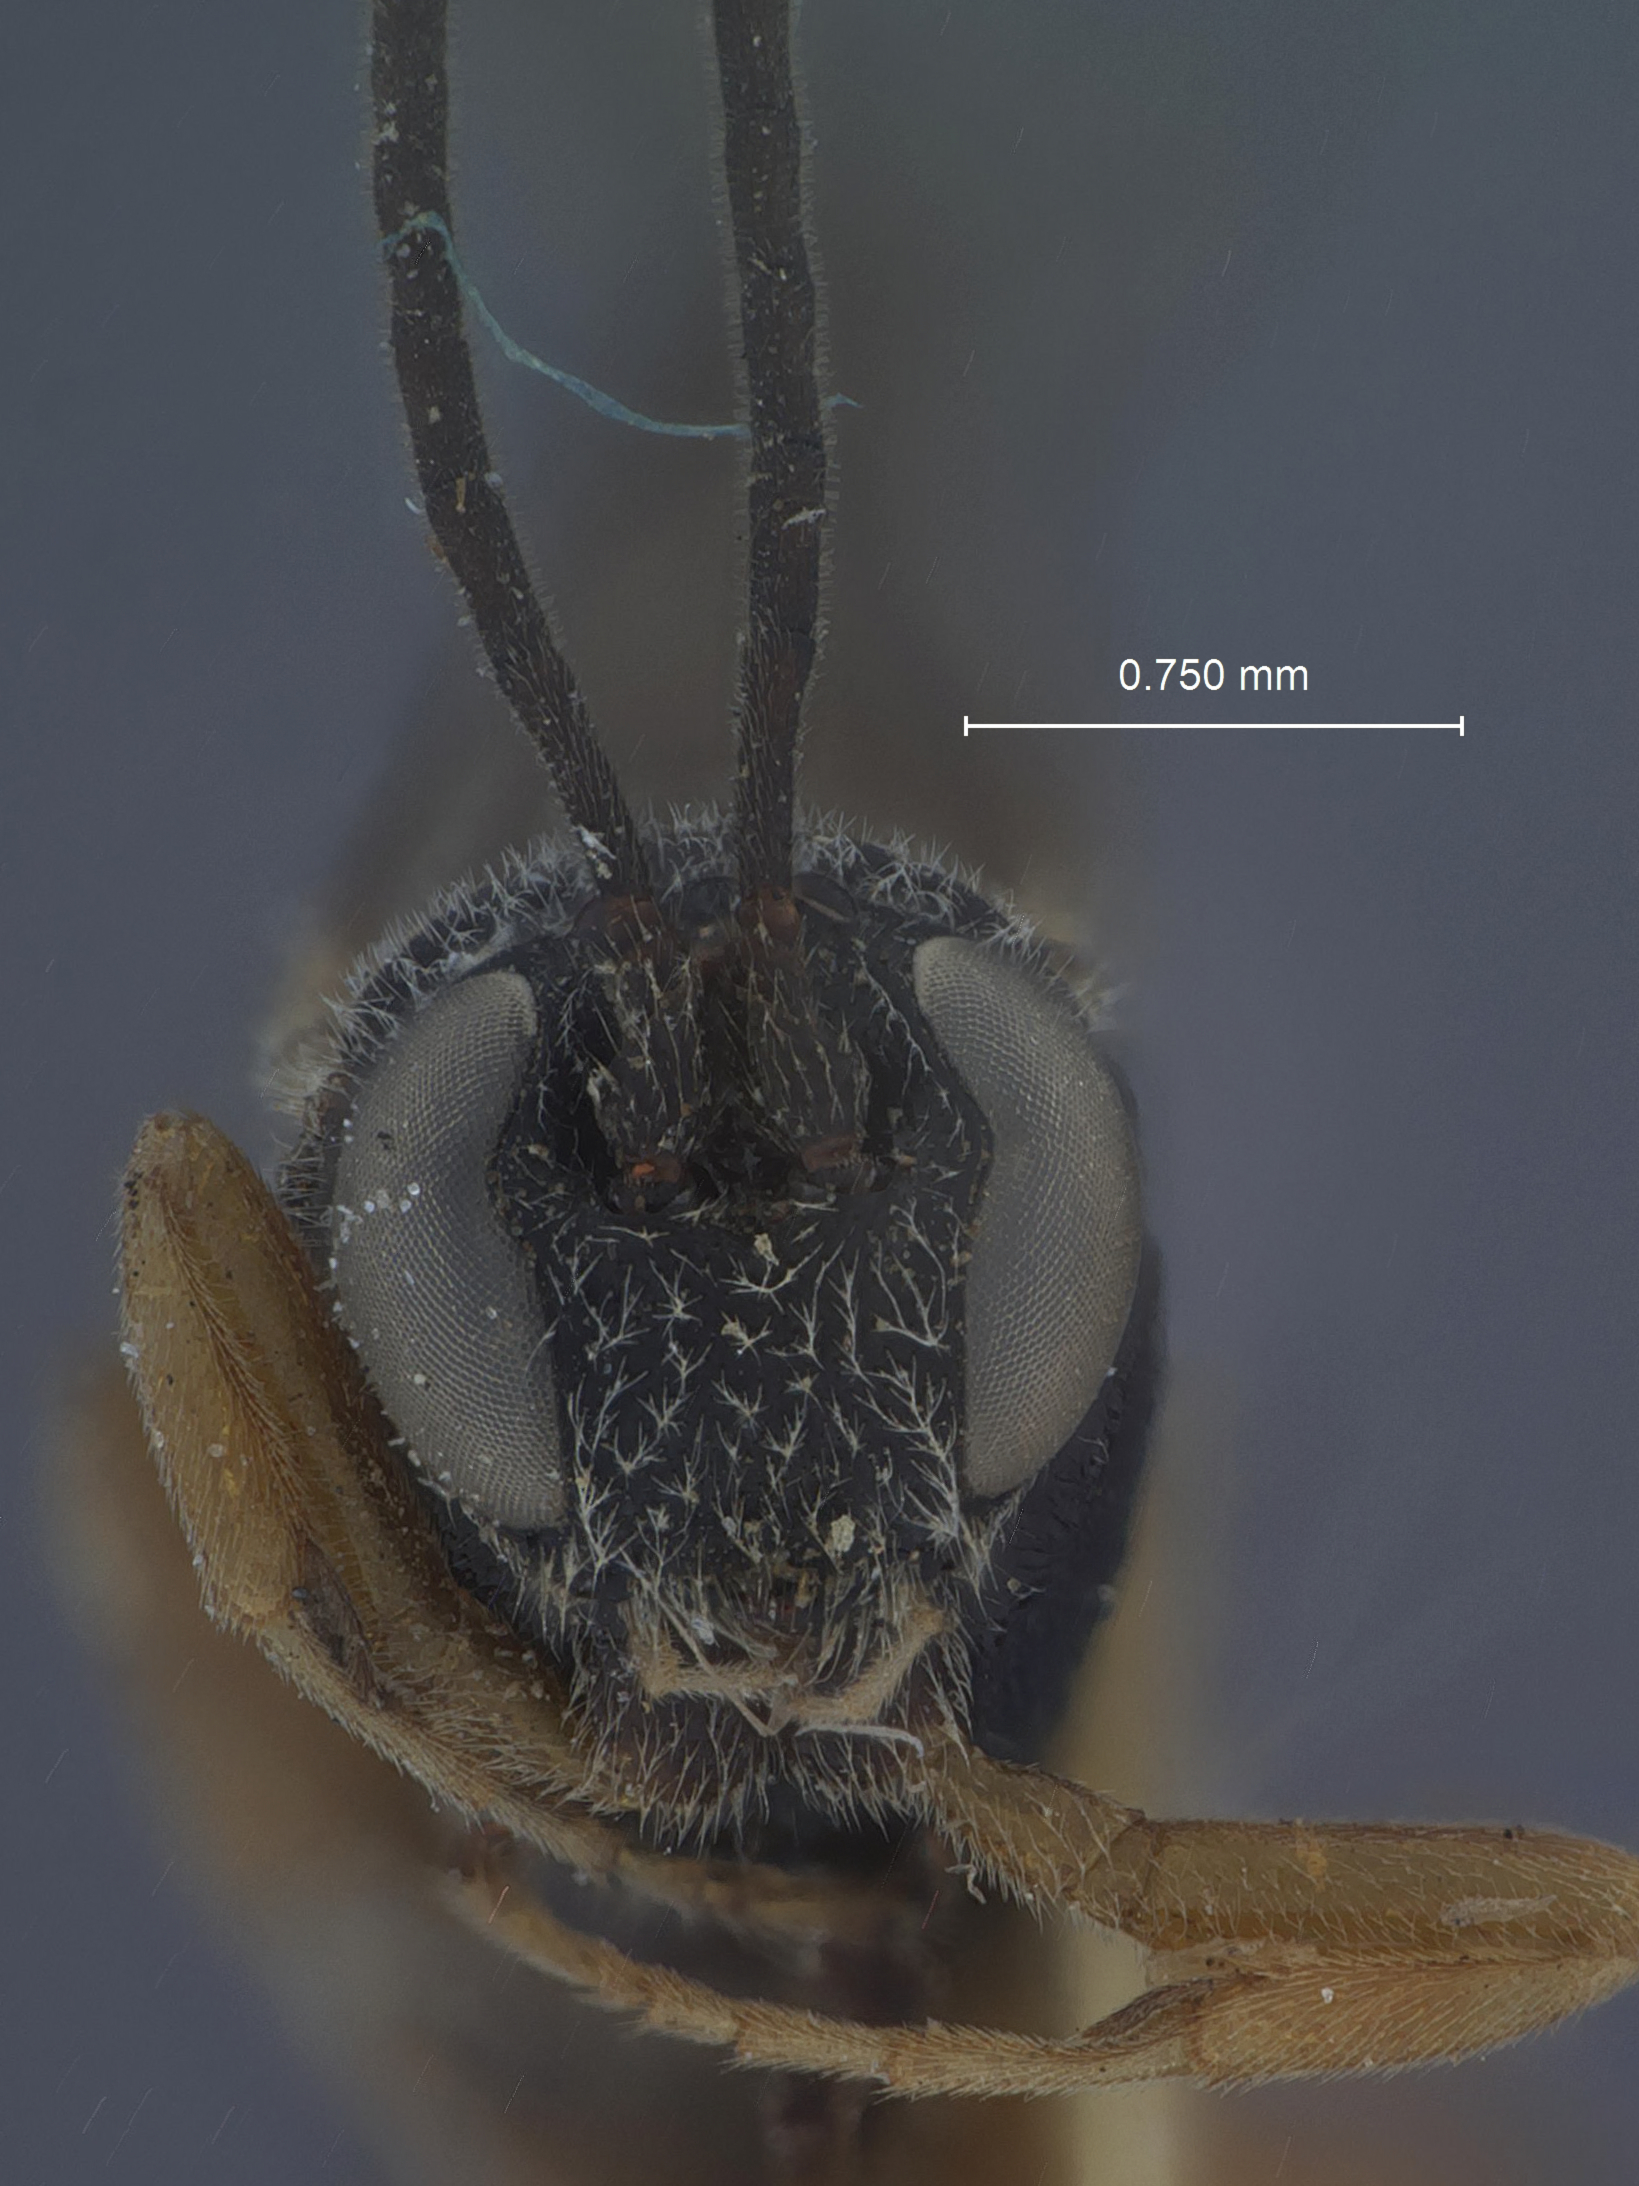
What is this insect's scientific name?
Itoplectis evetriae
